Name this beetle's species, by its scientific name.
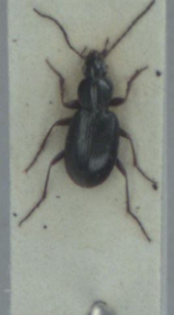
Agonum fuliginosum
